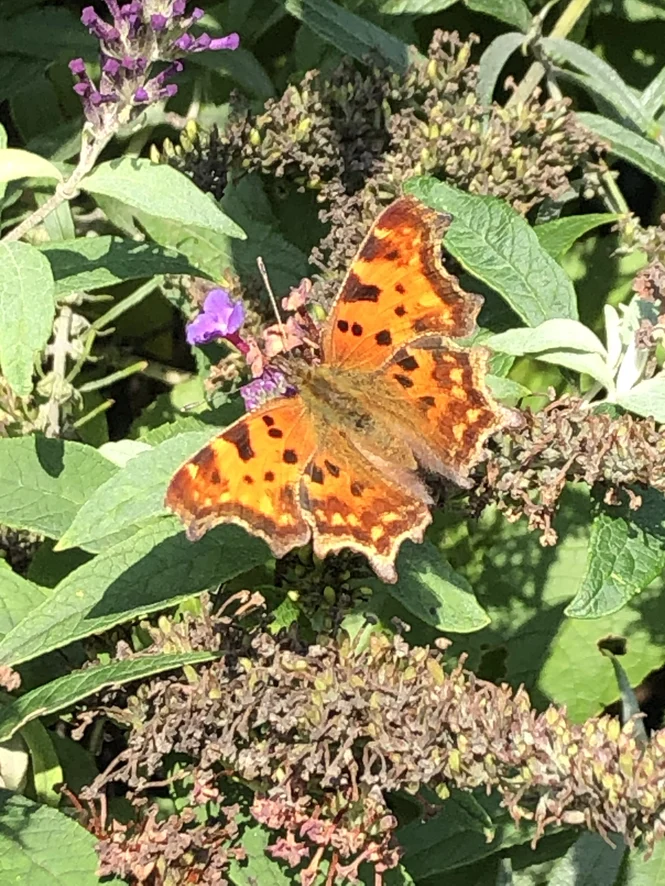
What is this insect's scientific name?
Polygonia c-album
